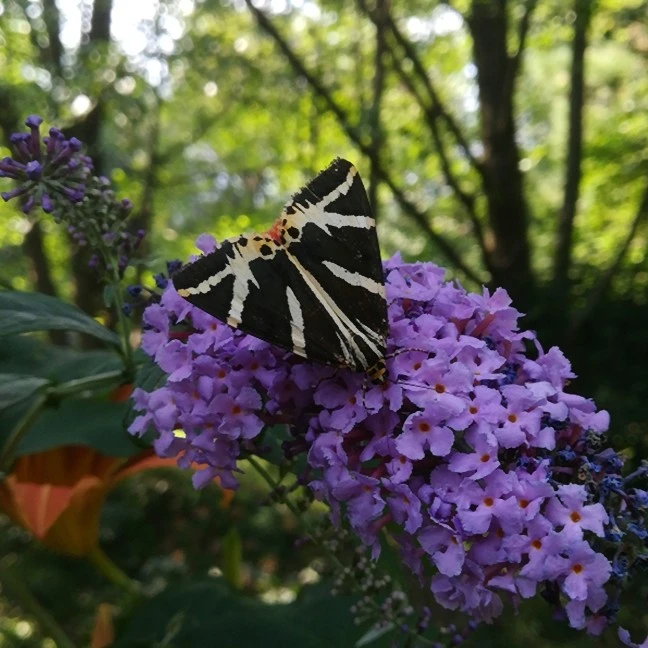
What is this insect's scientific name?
Euplagia quadripunctaria
